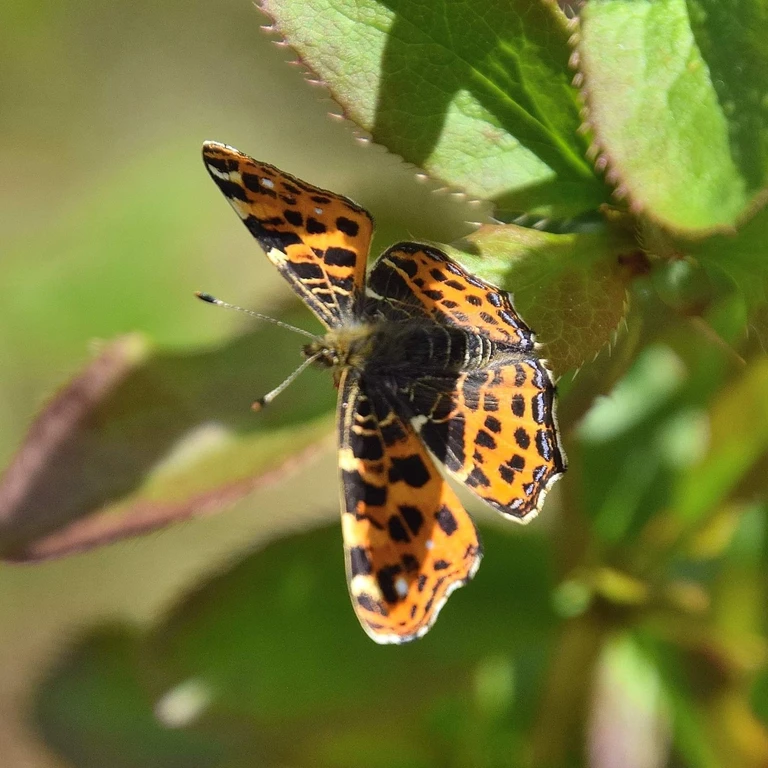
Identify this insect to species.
Araschnia levana
